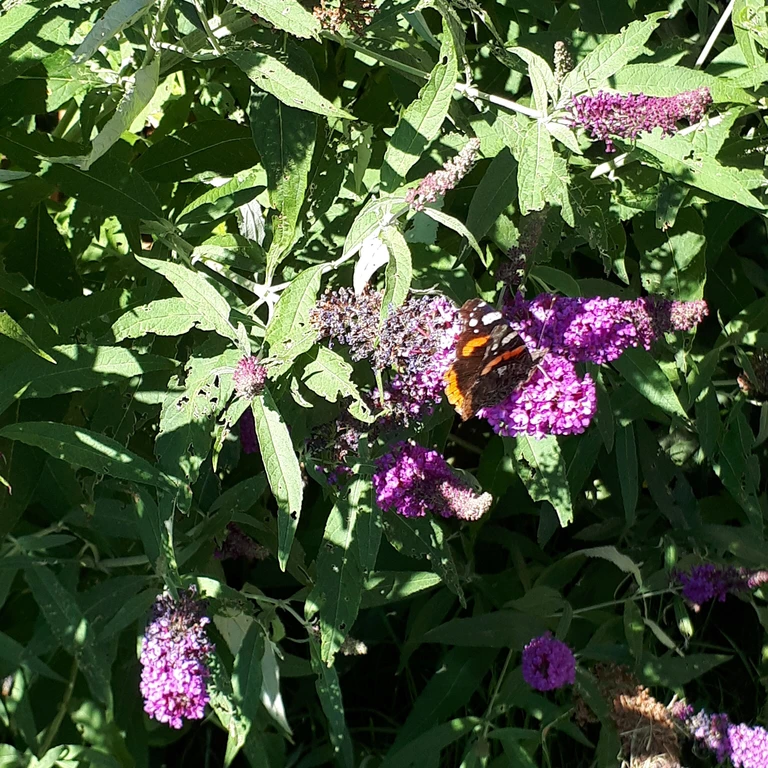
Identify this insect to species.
Vanessa atalanta
